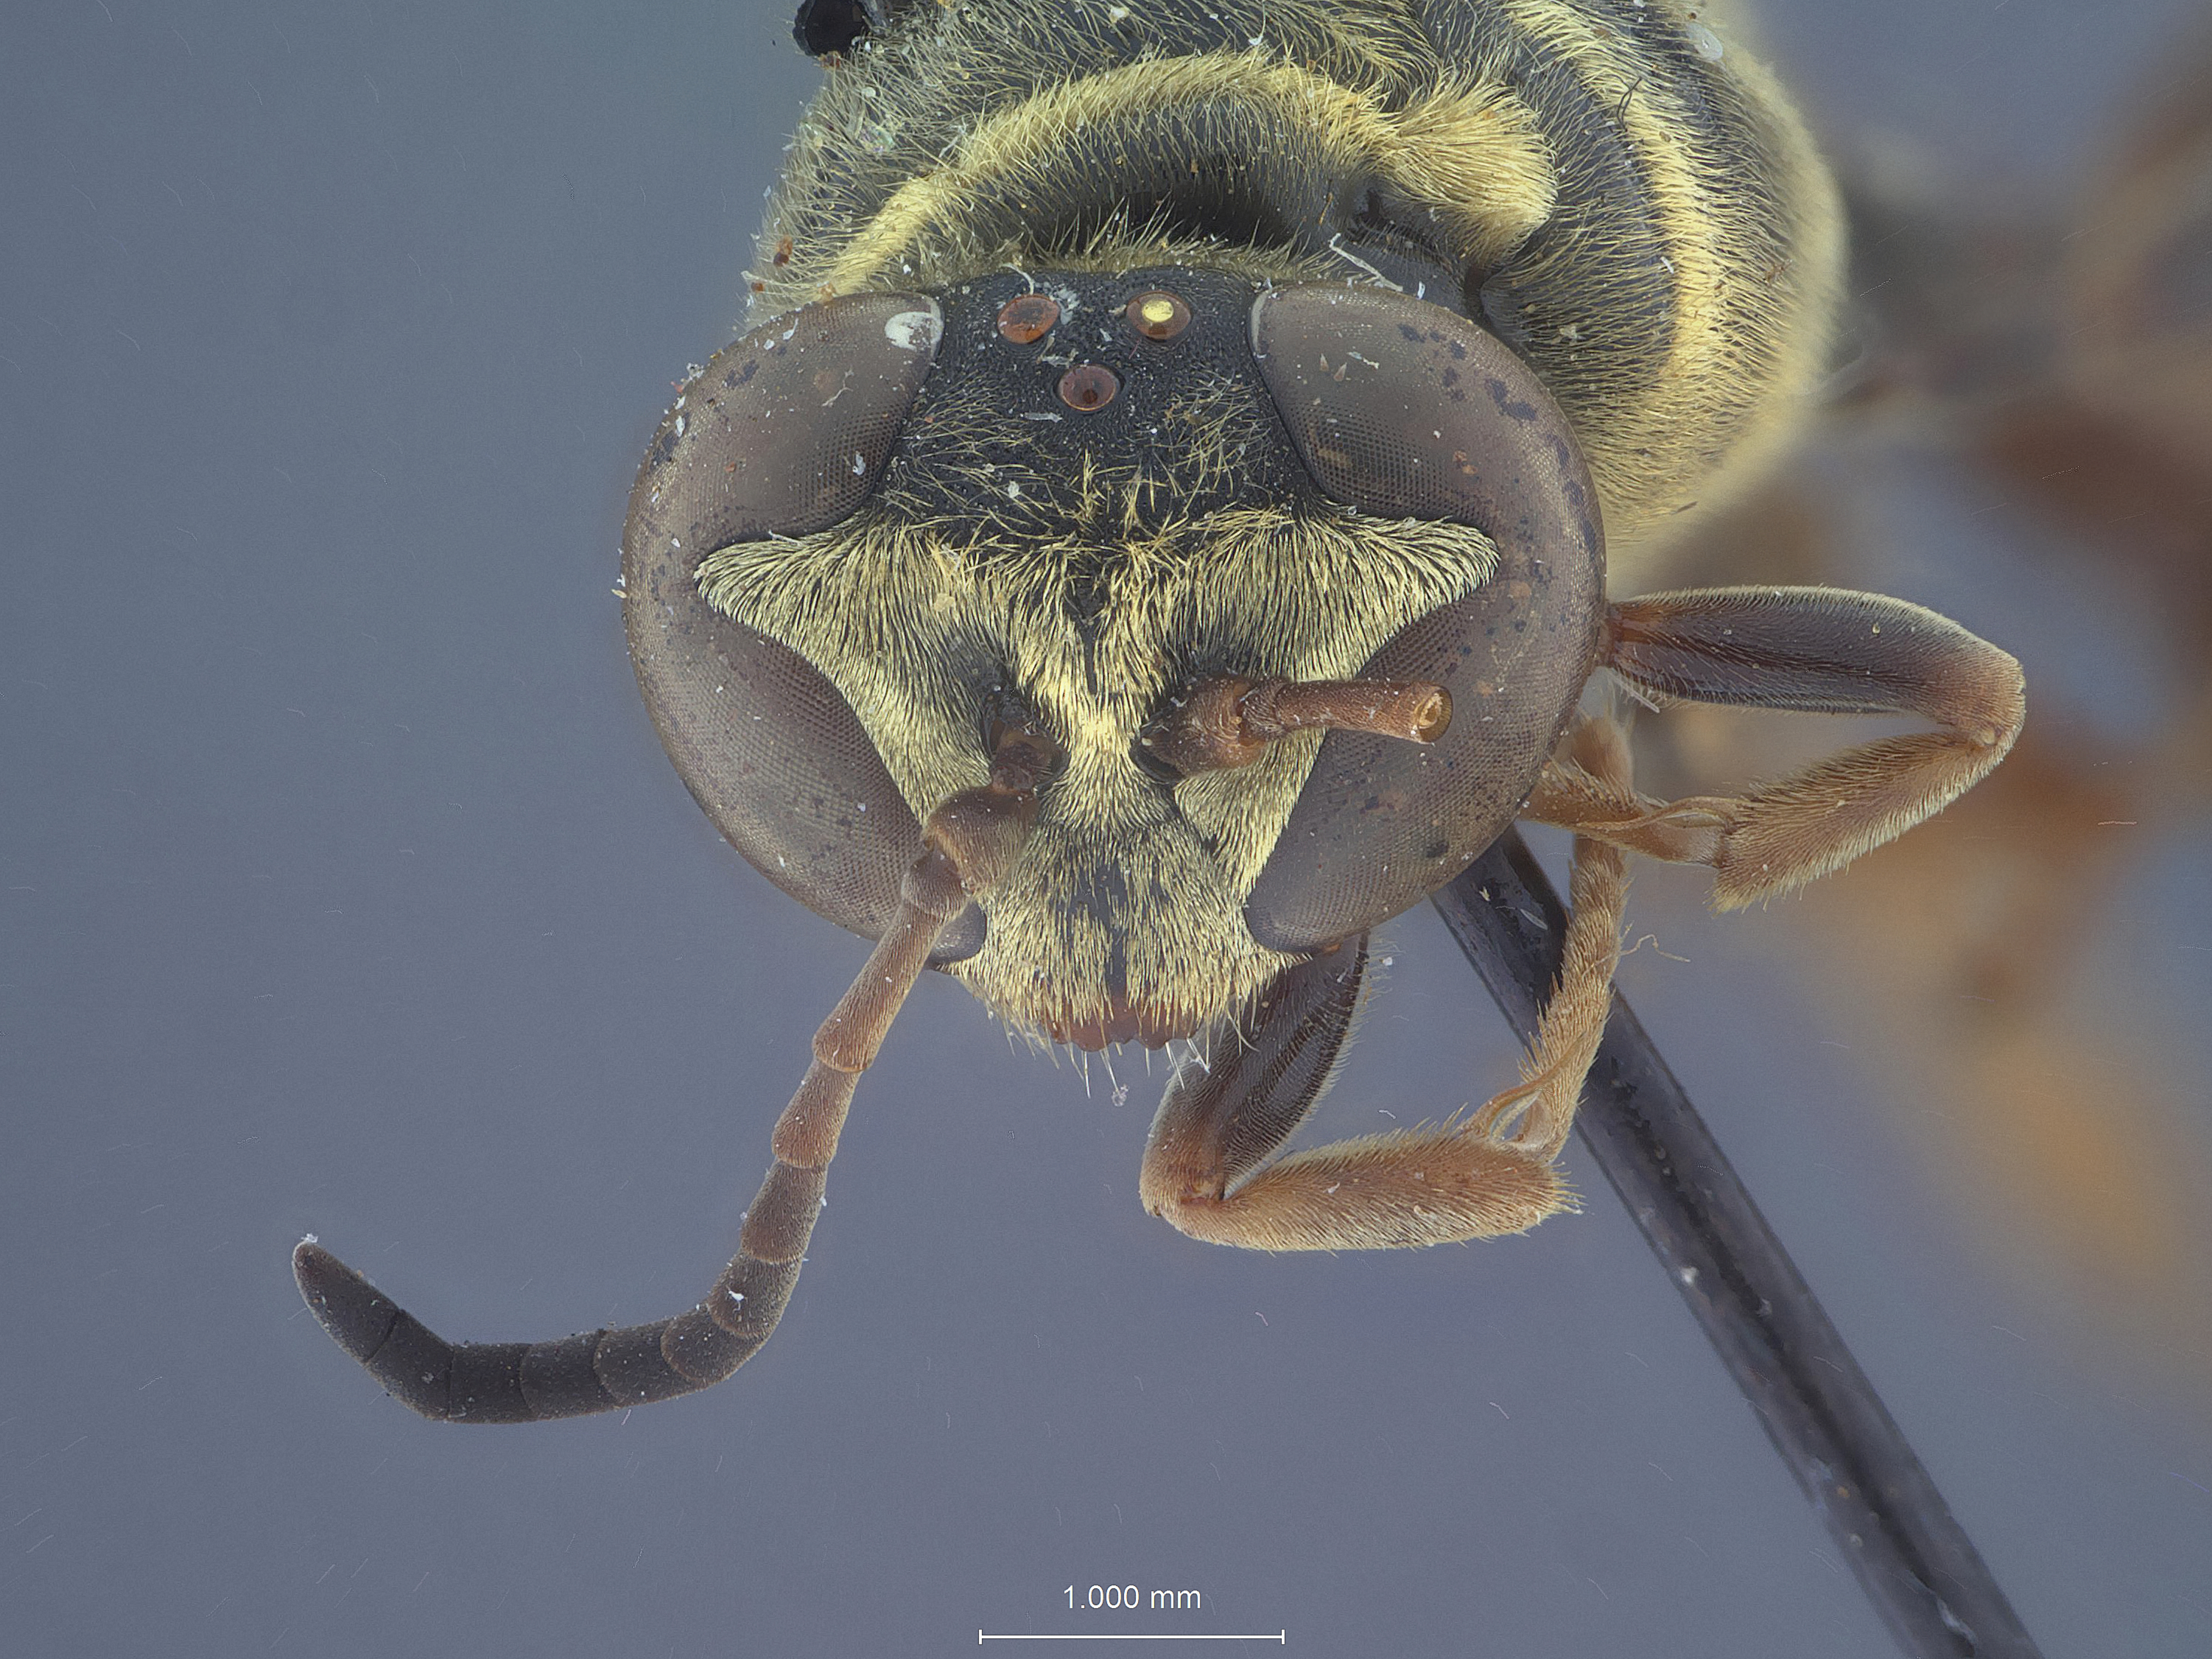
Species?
Trypoxylon relativum
